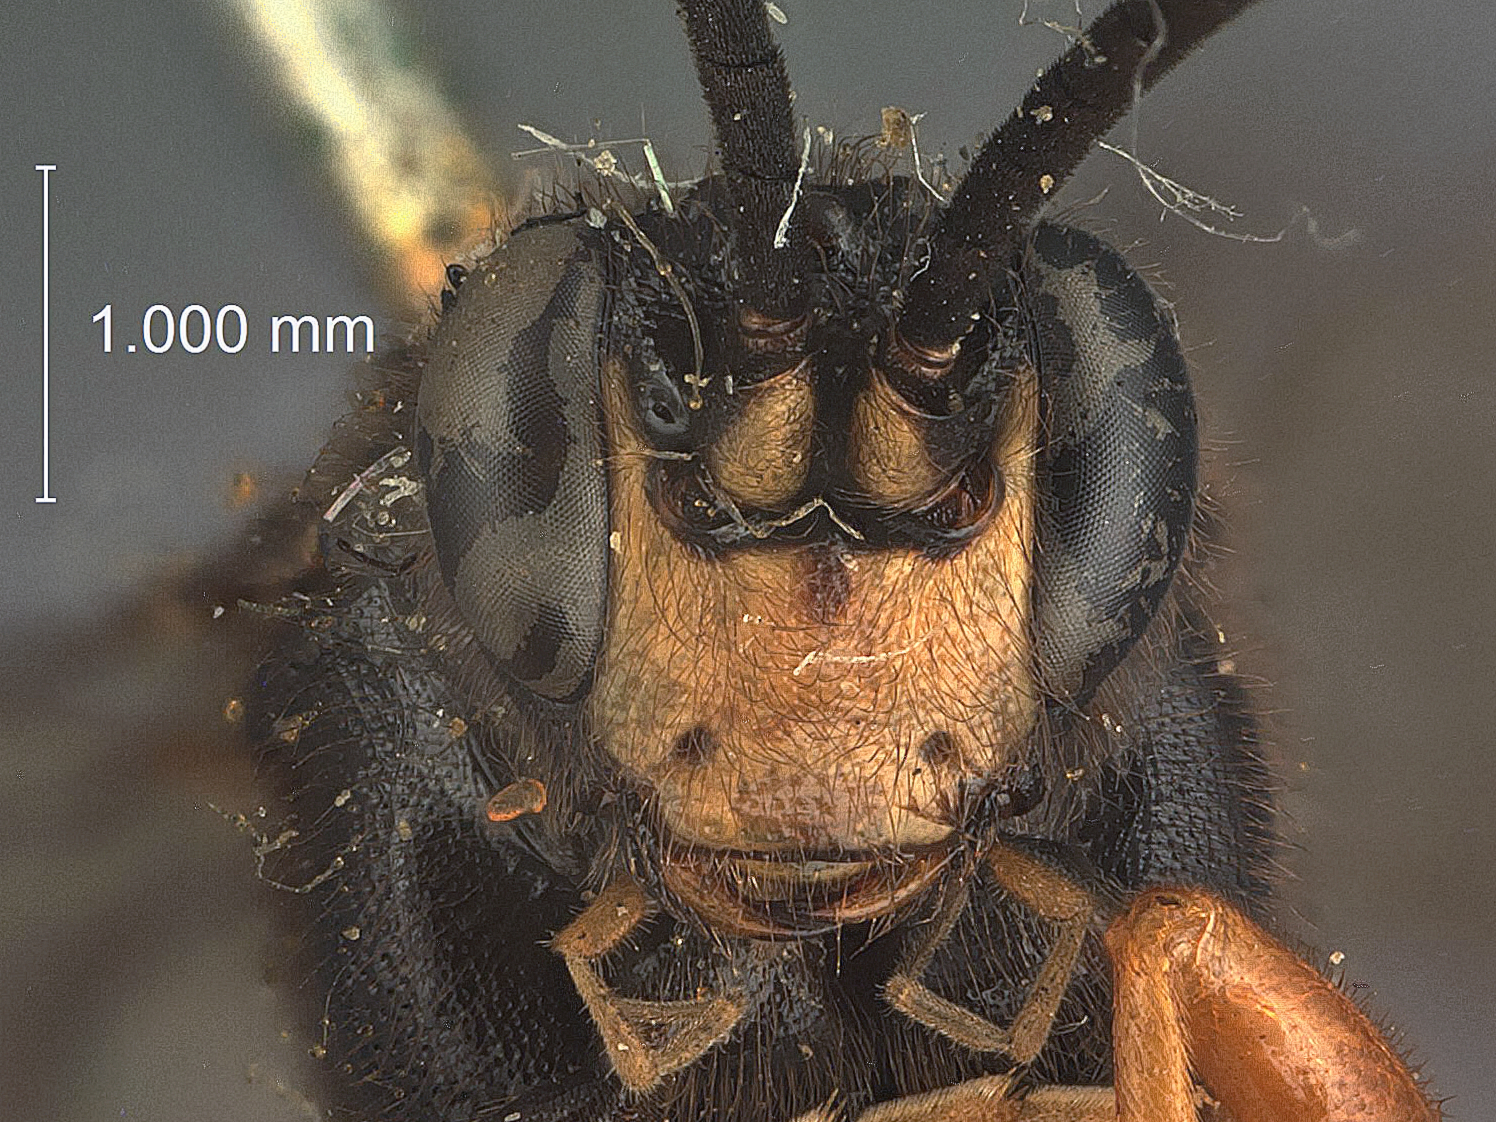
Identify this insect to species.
Ichneumon nigropilosus
